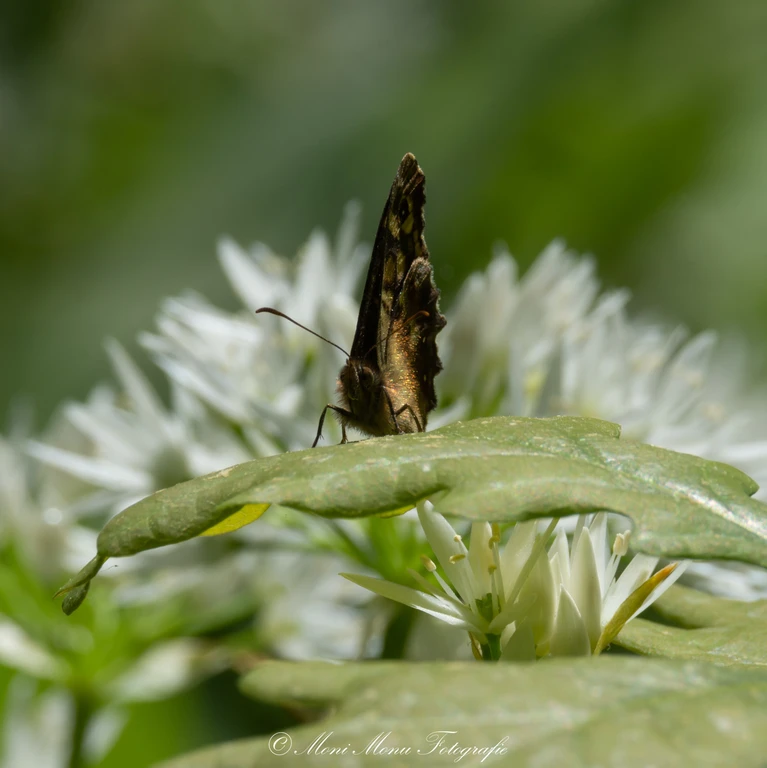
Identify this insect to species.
Pararge aegeria
